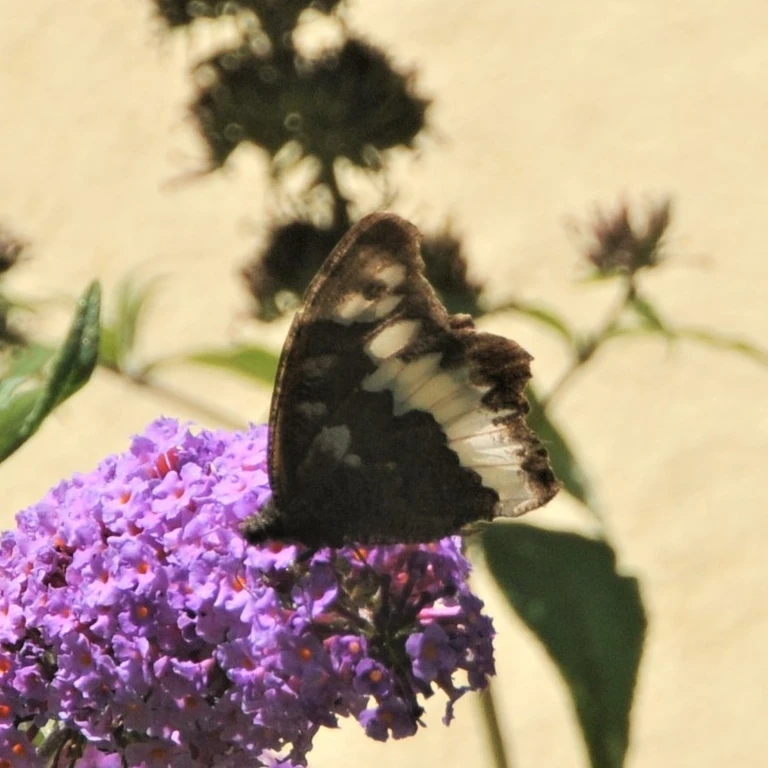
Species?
Brintesia circe
